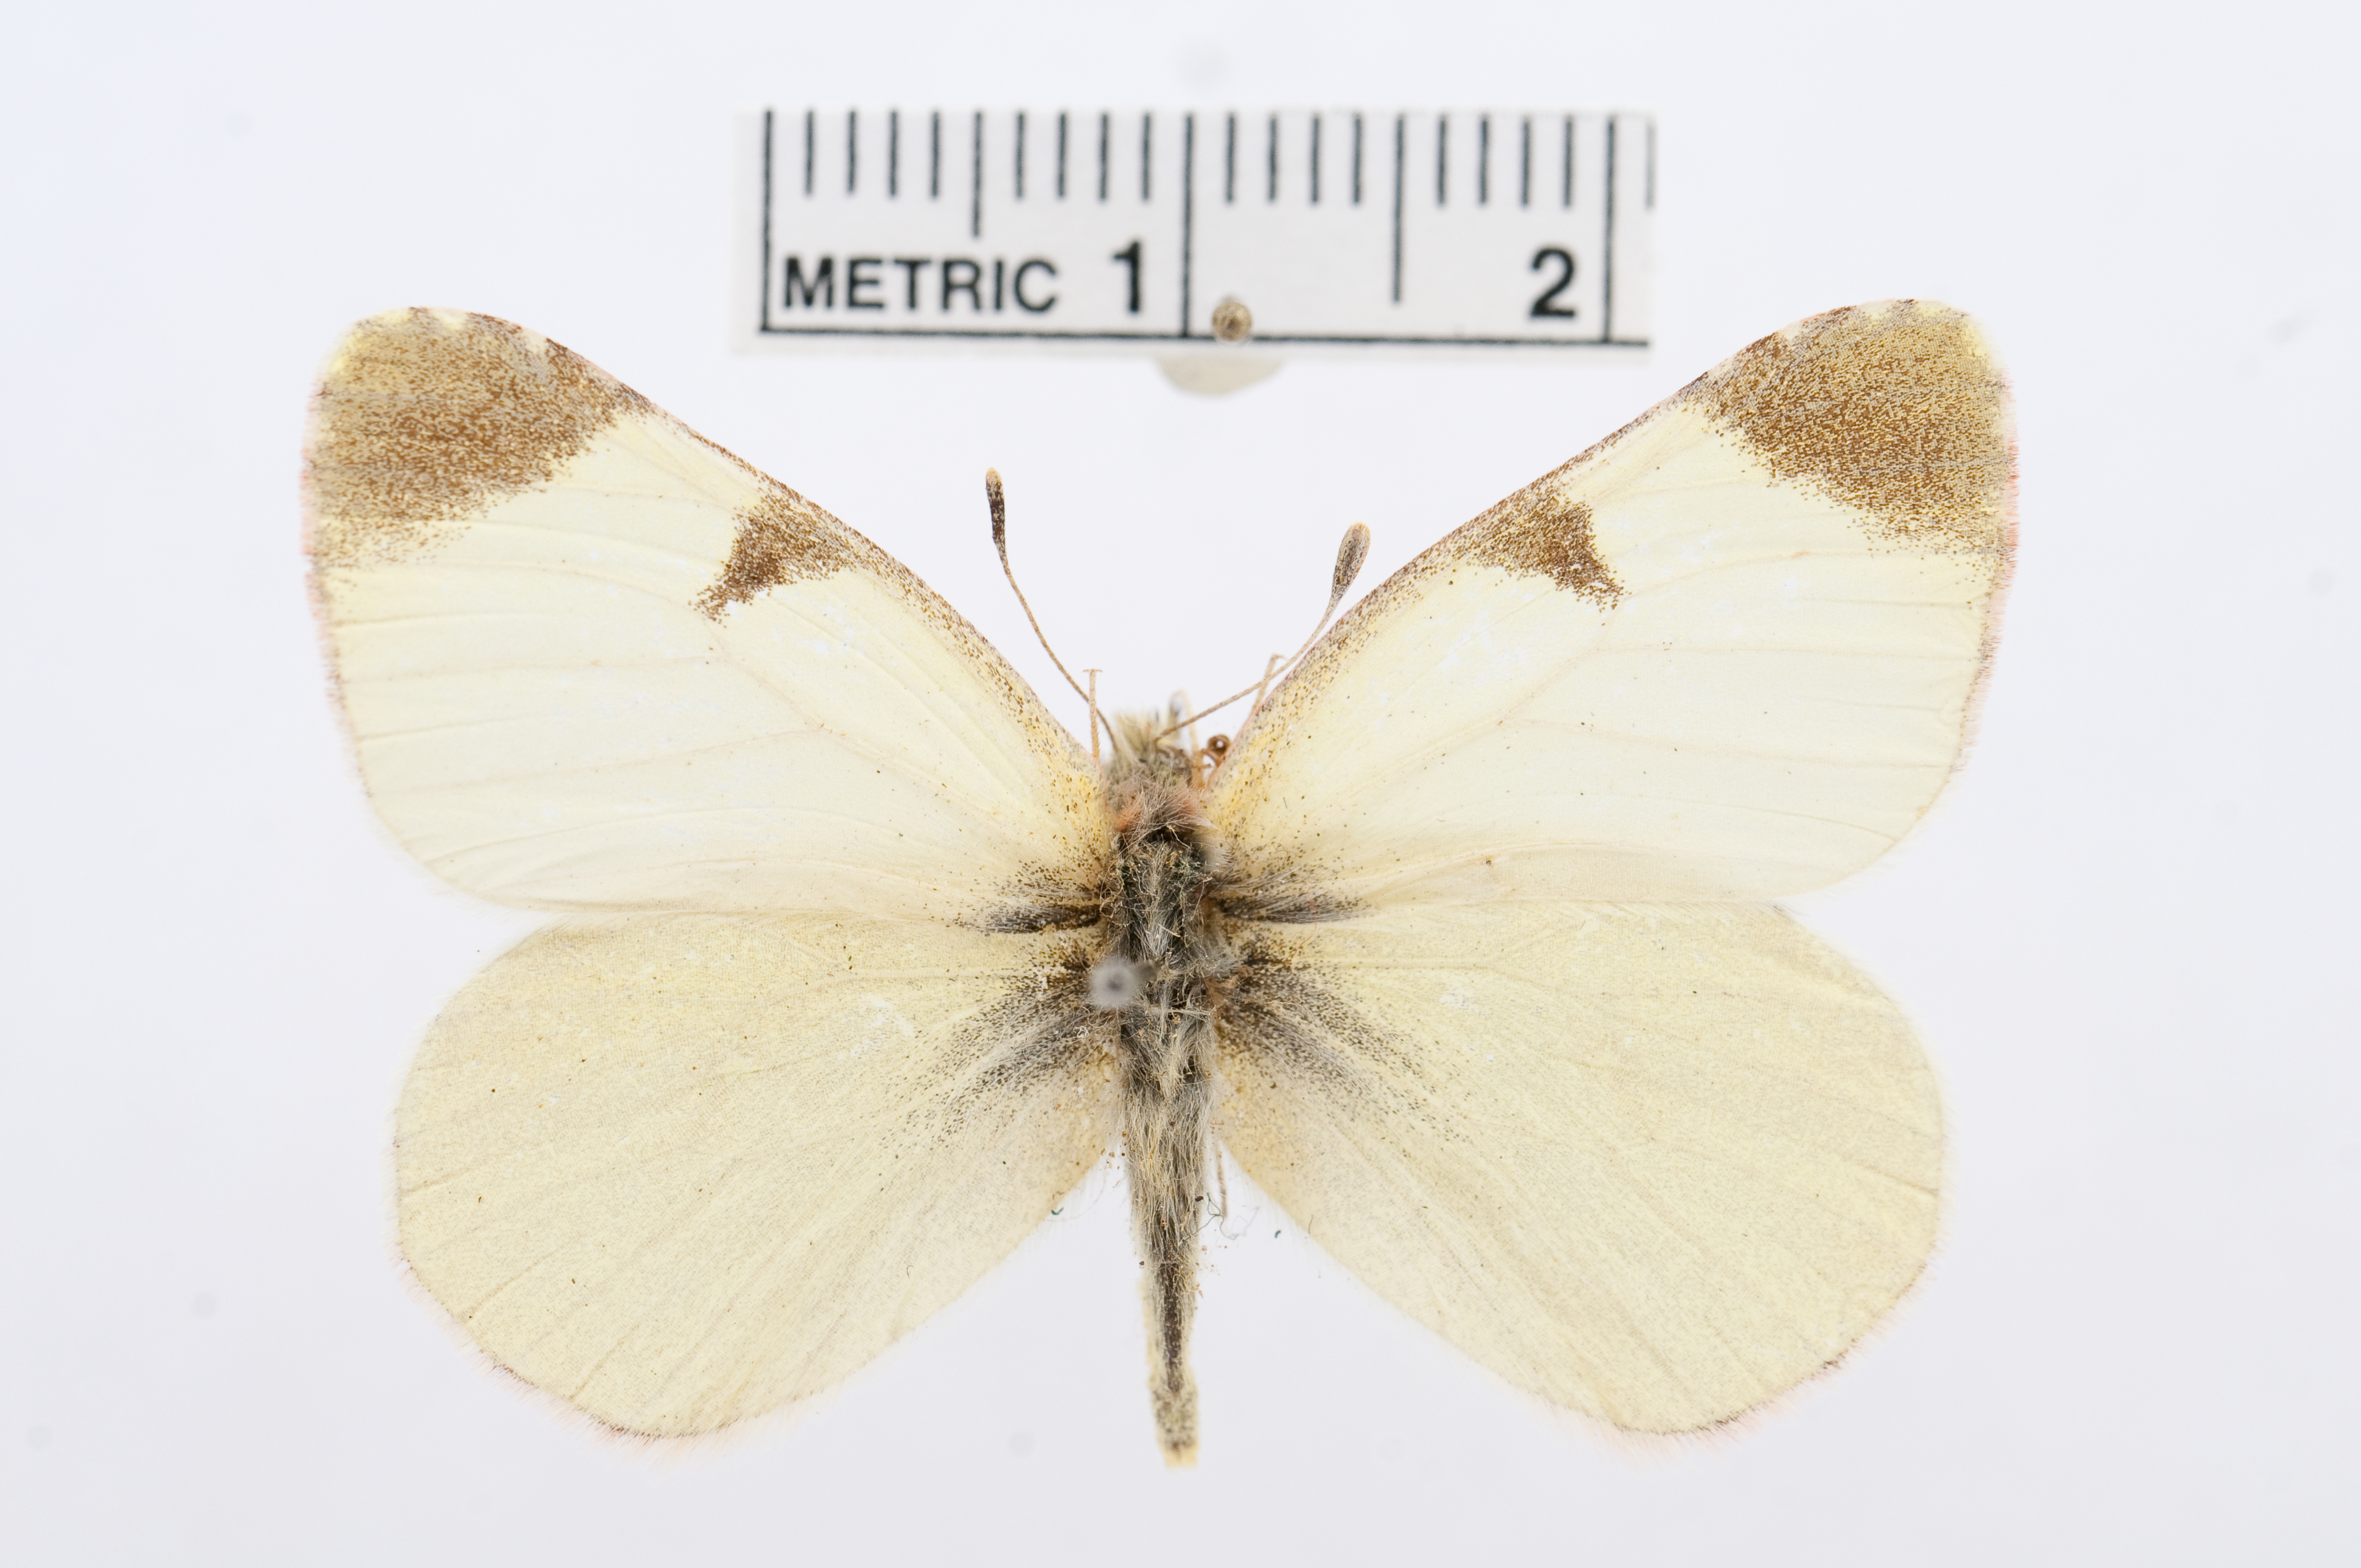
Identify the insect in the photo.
Euchloe tomyris
